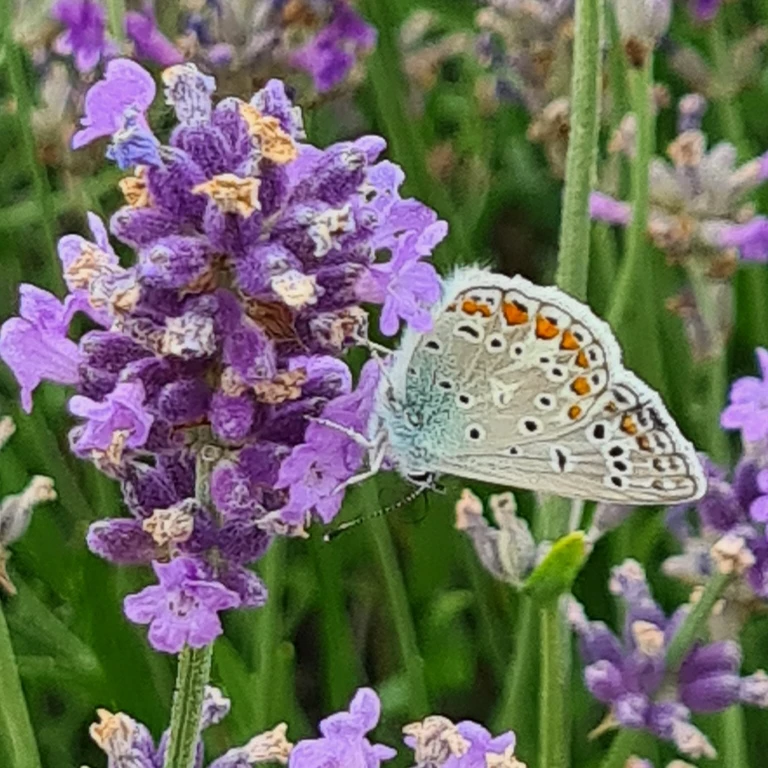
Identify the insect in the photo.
Polyommatus icarus
